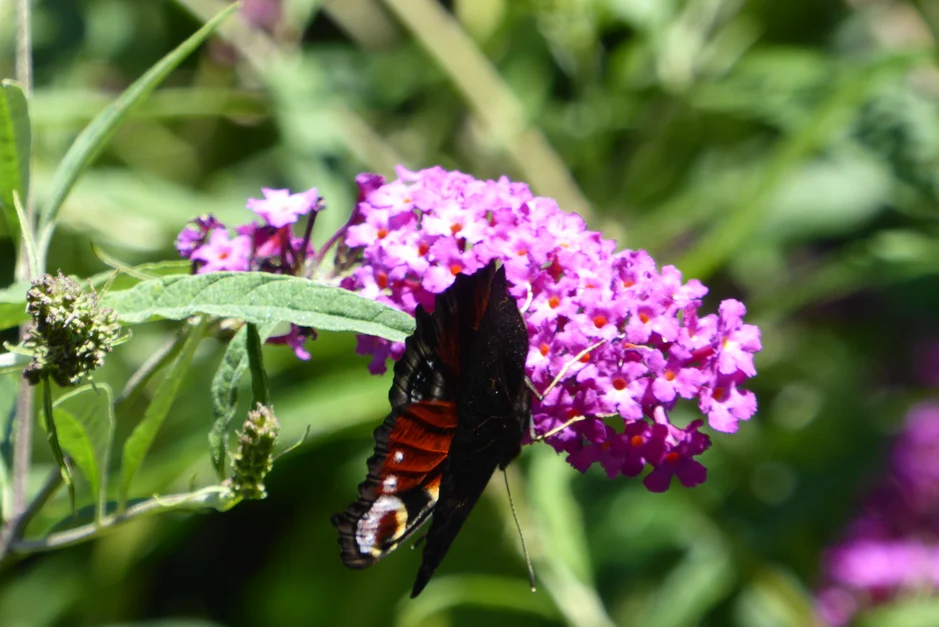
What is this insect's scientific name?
Aglais io
